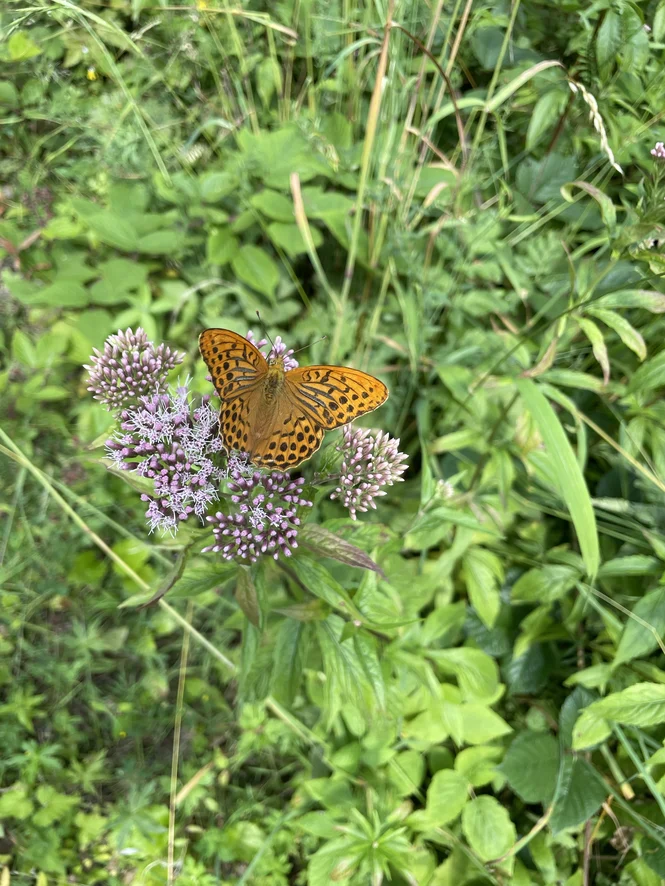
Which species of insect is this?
Argynnis paphia
